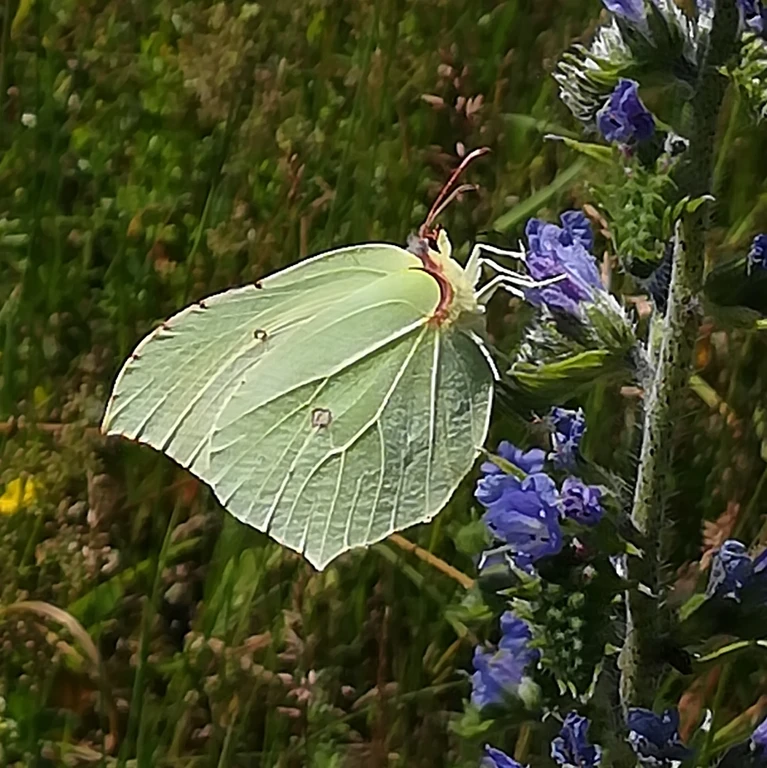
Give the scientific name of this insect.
Gonepteryx rhamni
